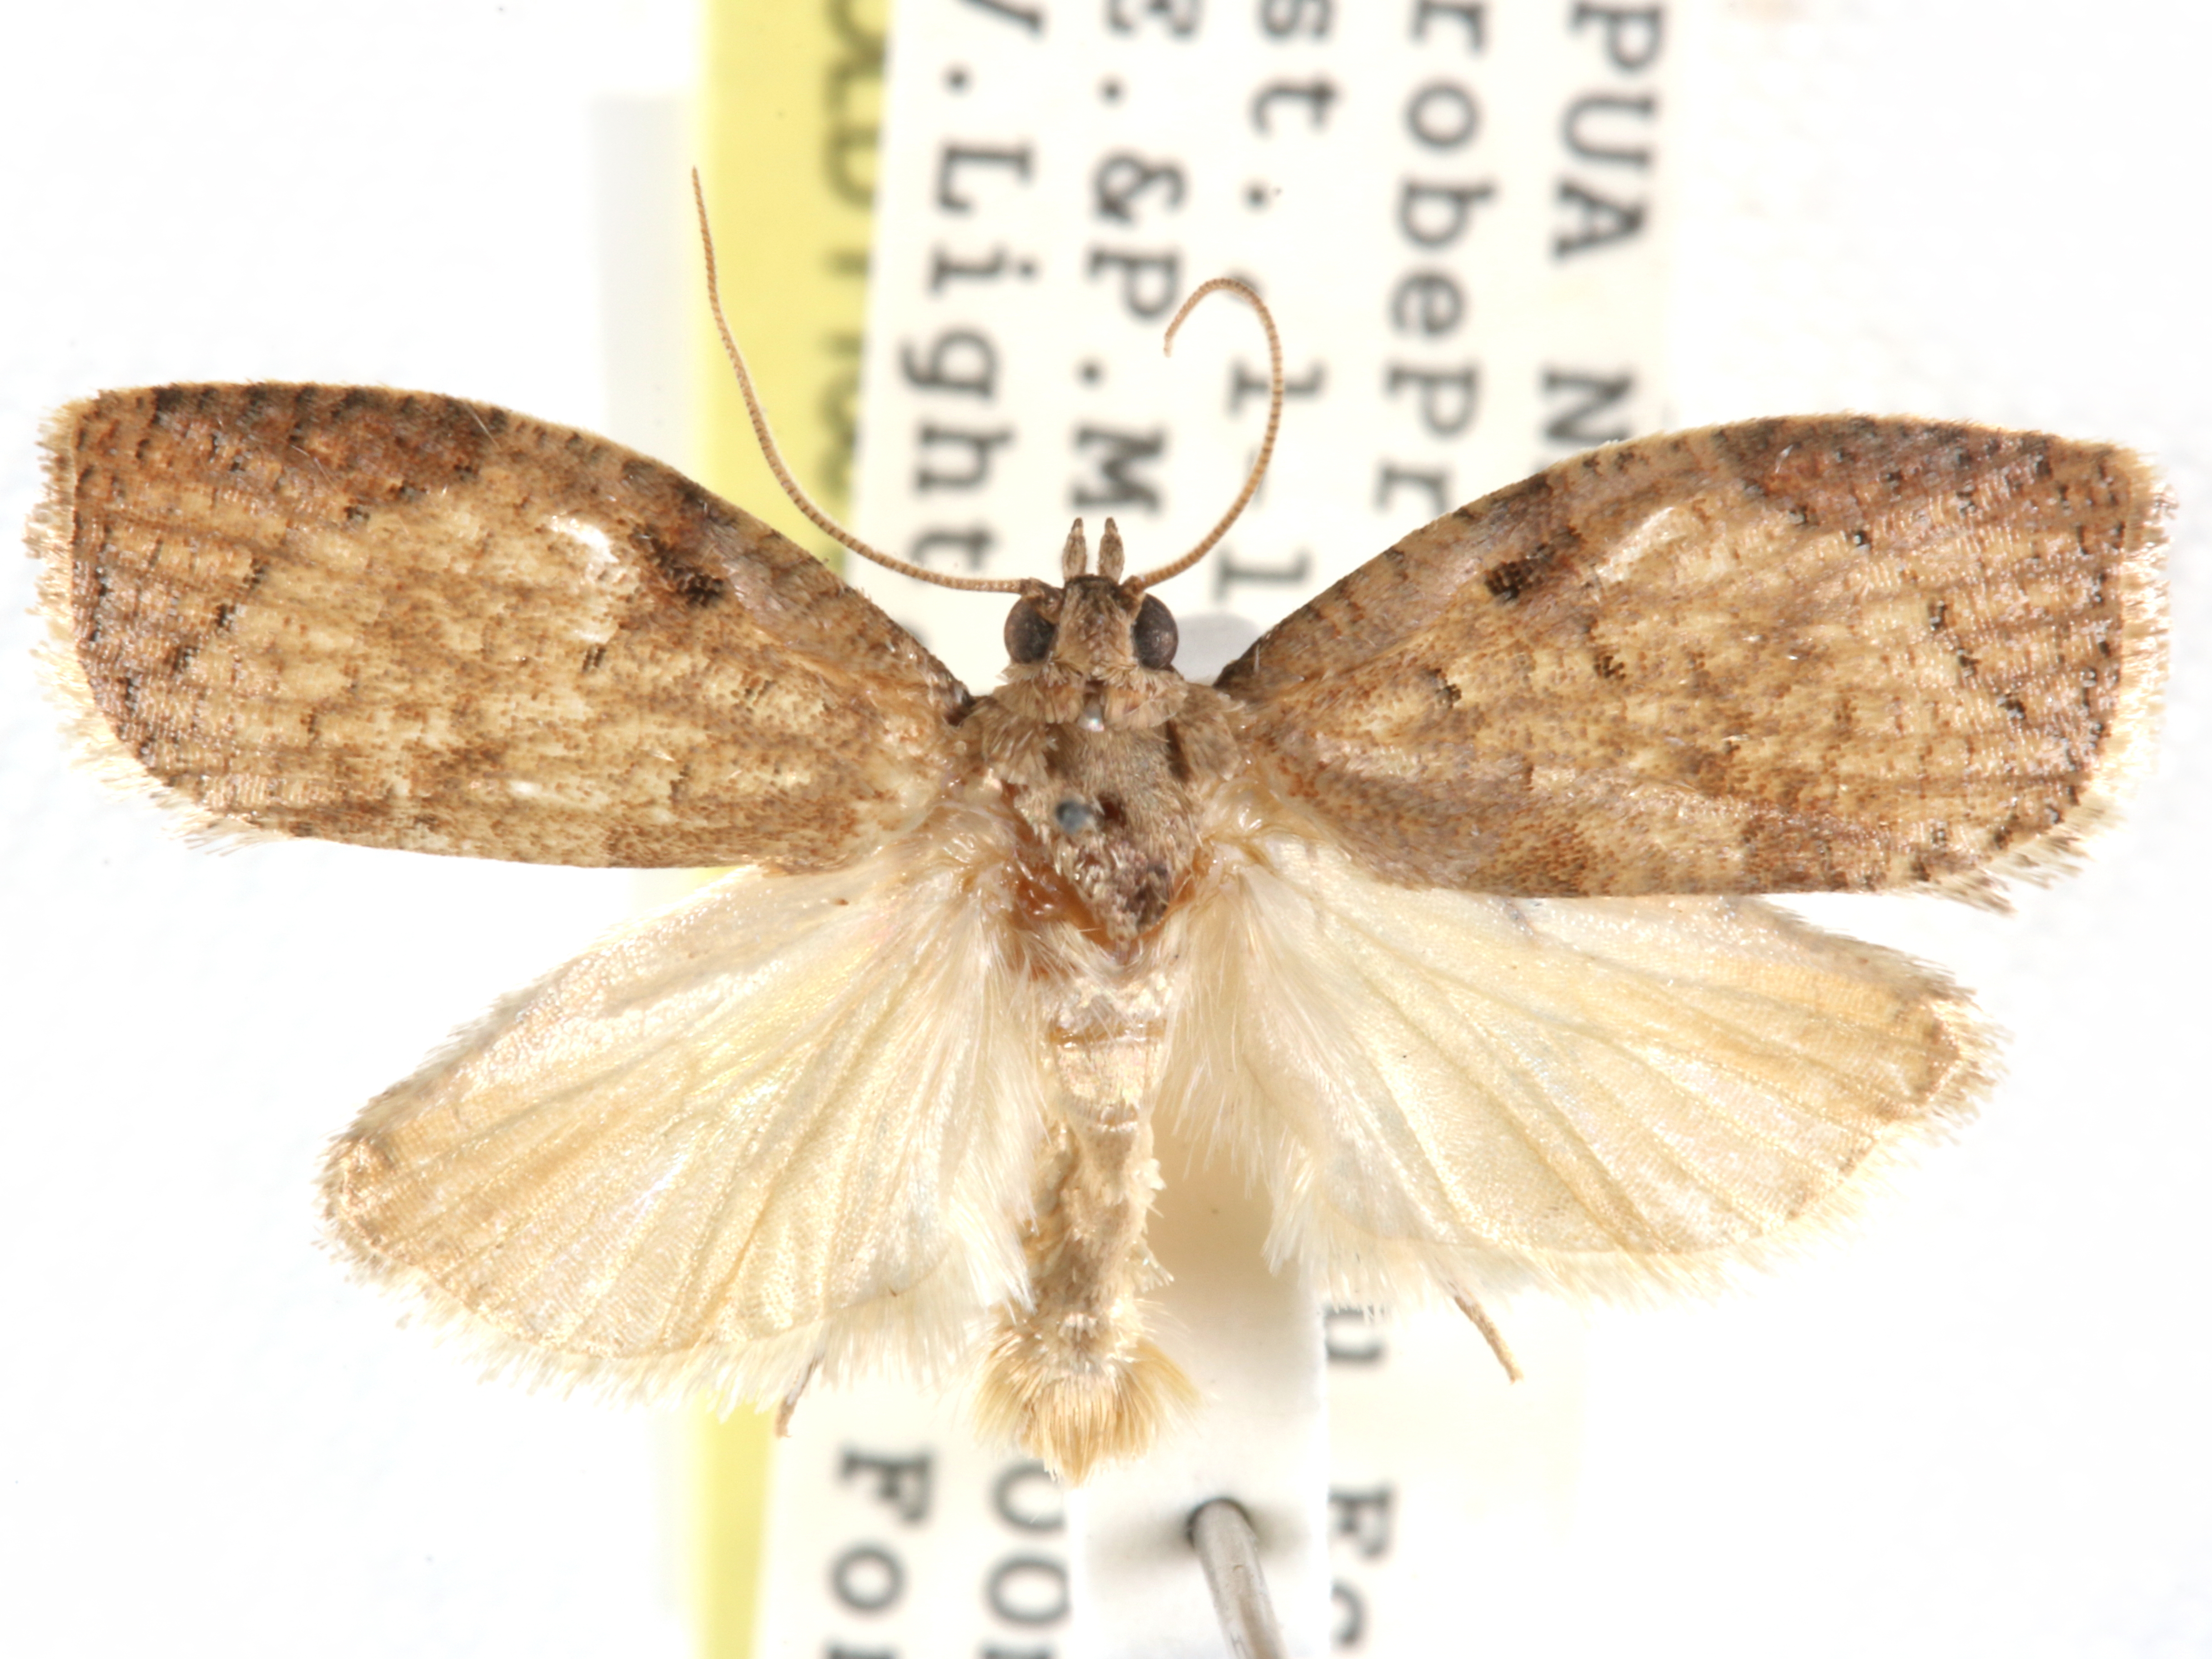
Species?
Adoxophyes nebrodes
